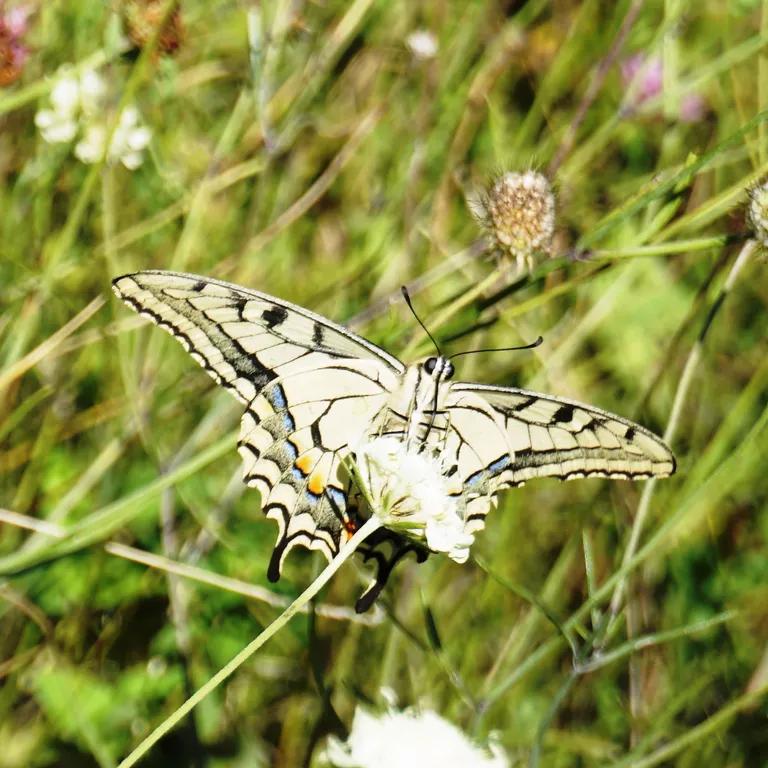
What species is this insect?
Papilio machaon
